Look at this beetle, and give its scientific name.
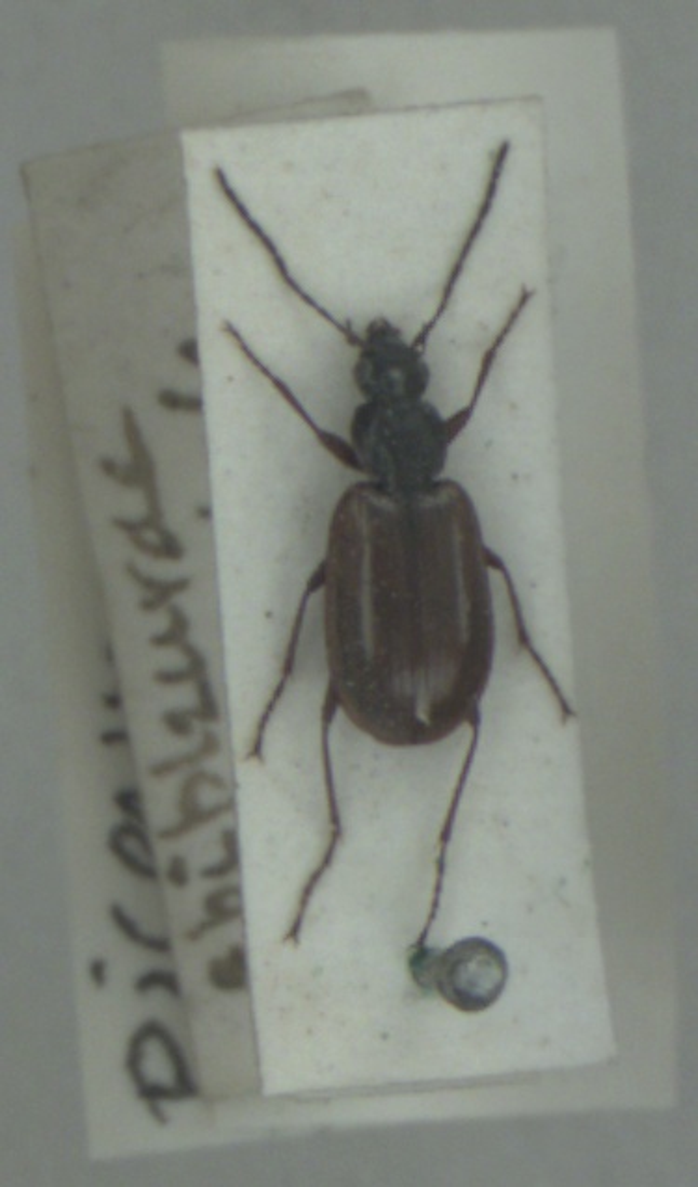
Agonum piceum
